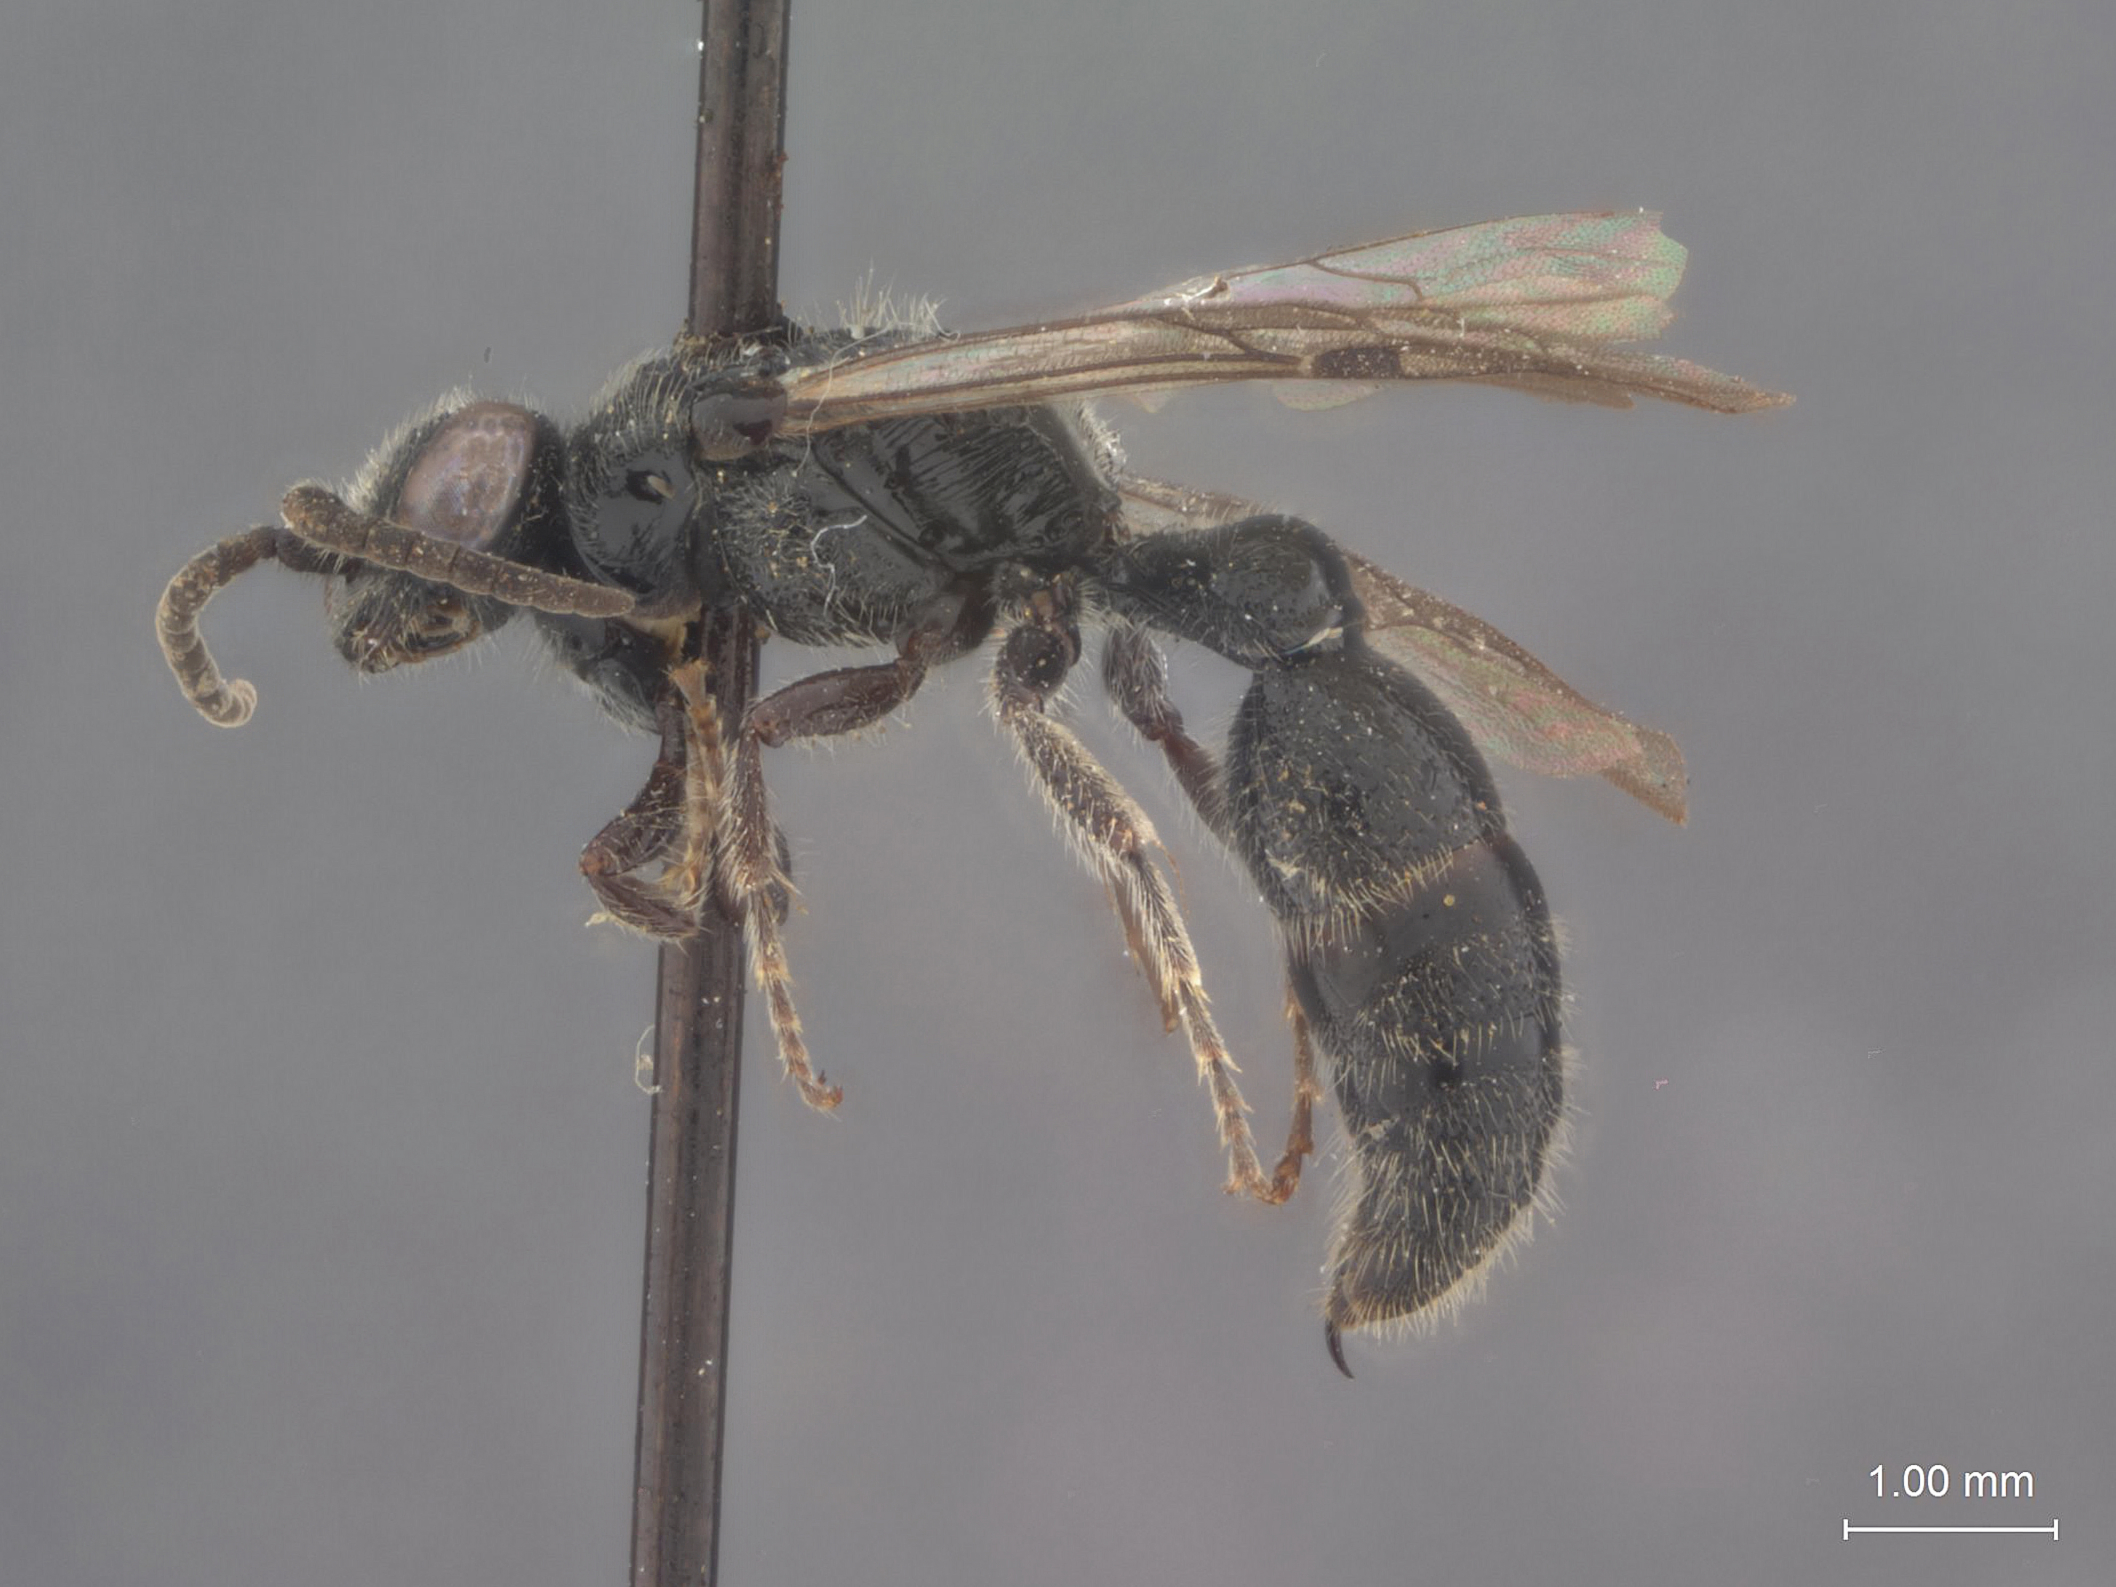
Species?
Tiphia paupi
